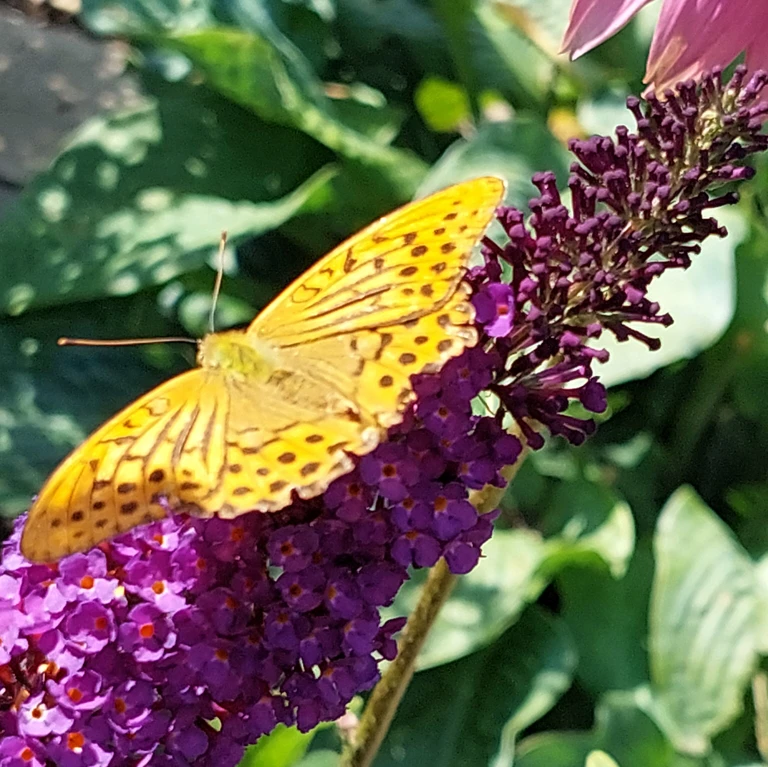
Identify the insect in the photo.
Argynnis paphia
